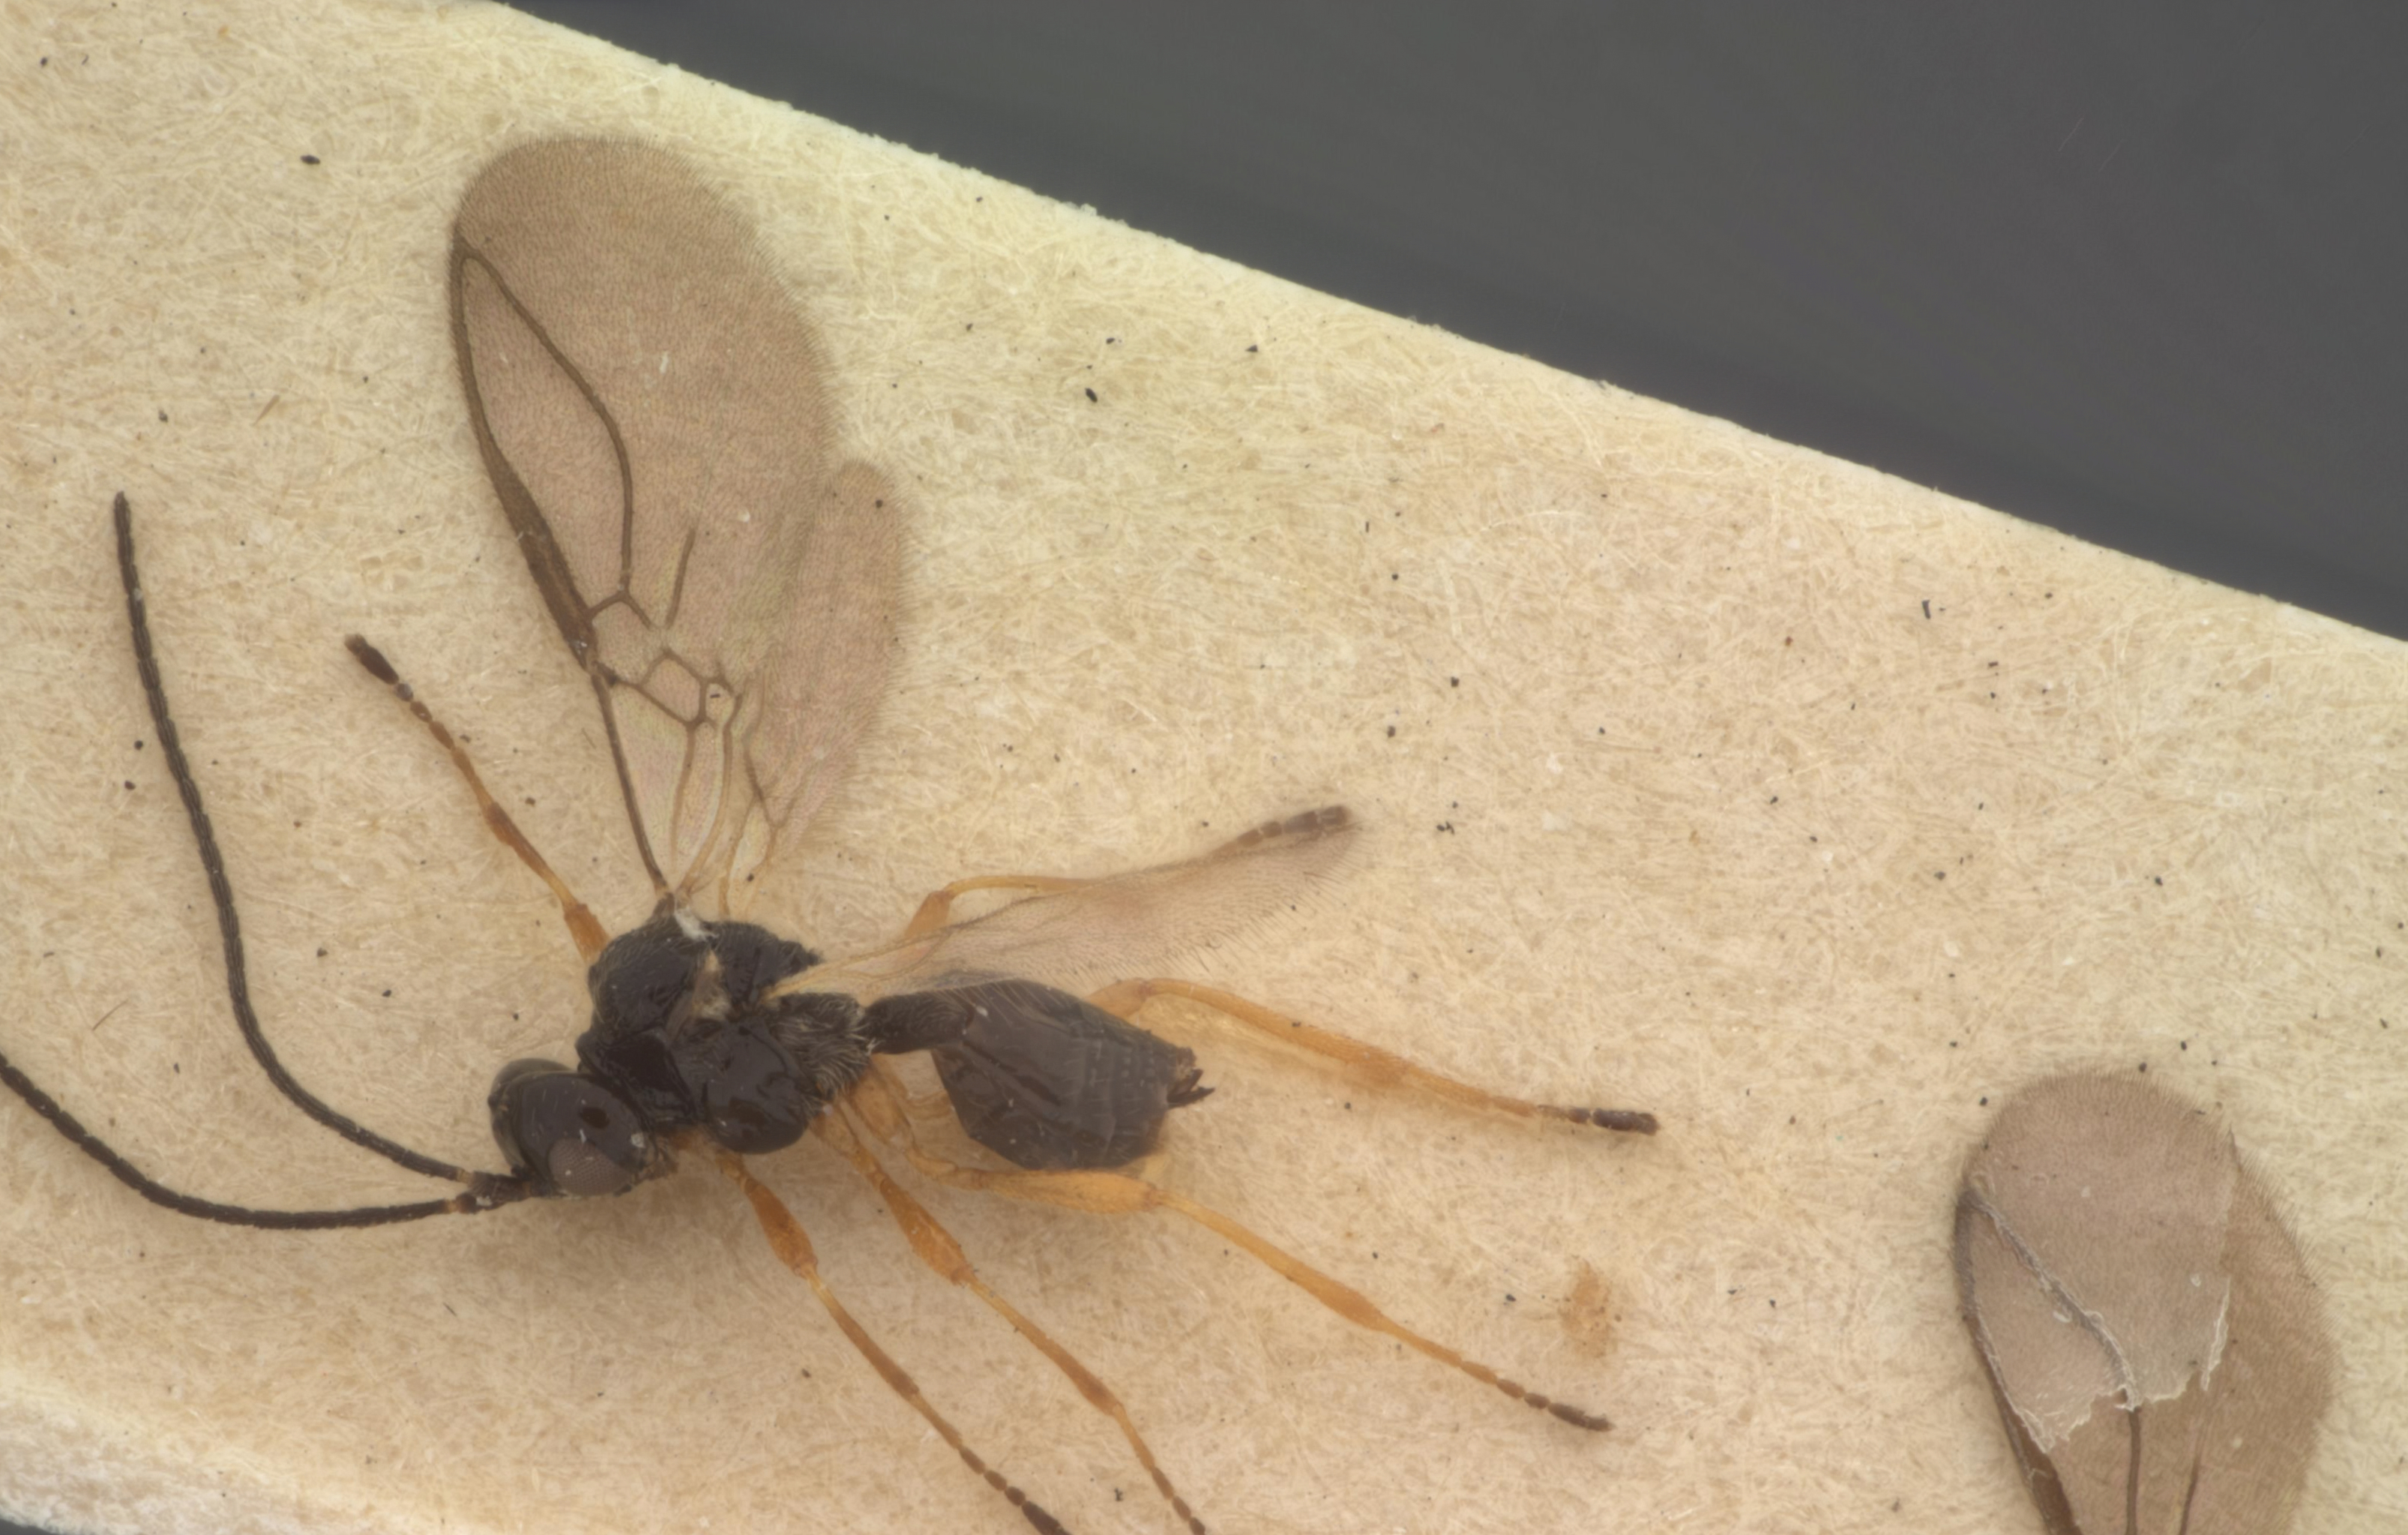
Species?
Dacnusa obesa
